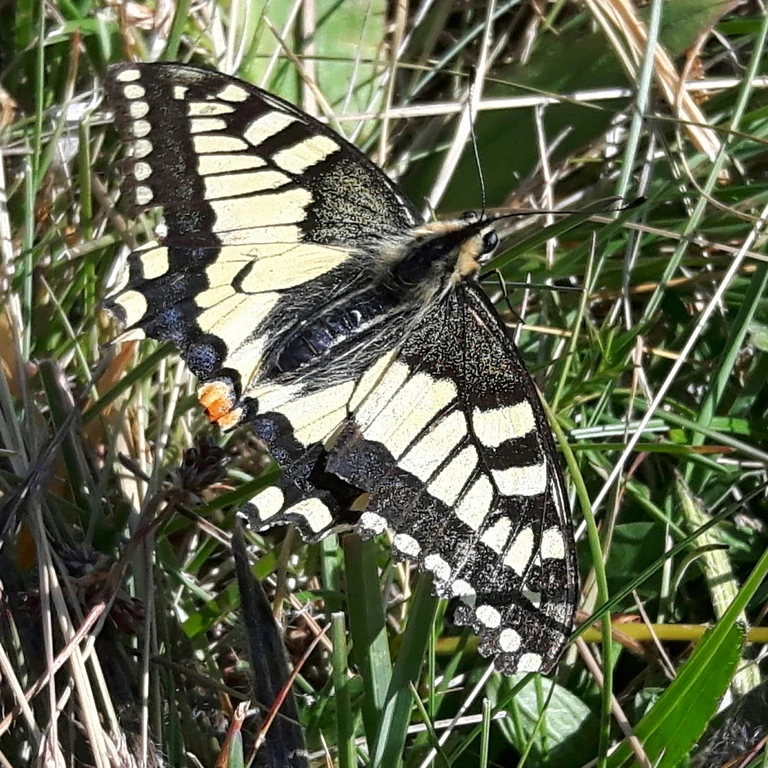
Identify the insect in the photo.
Papilio machaon
